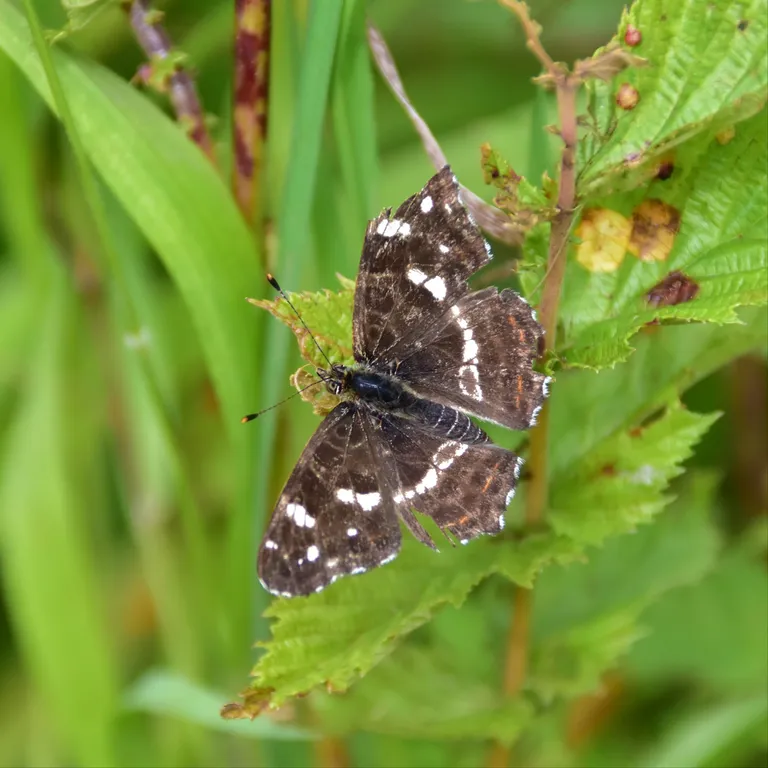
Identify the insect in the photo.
Araschnia levana
